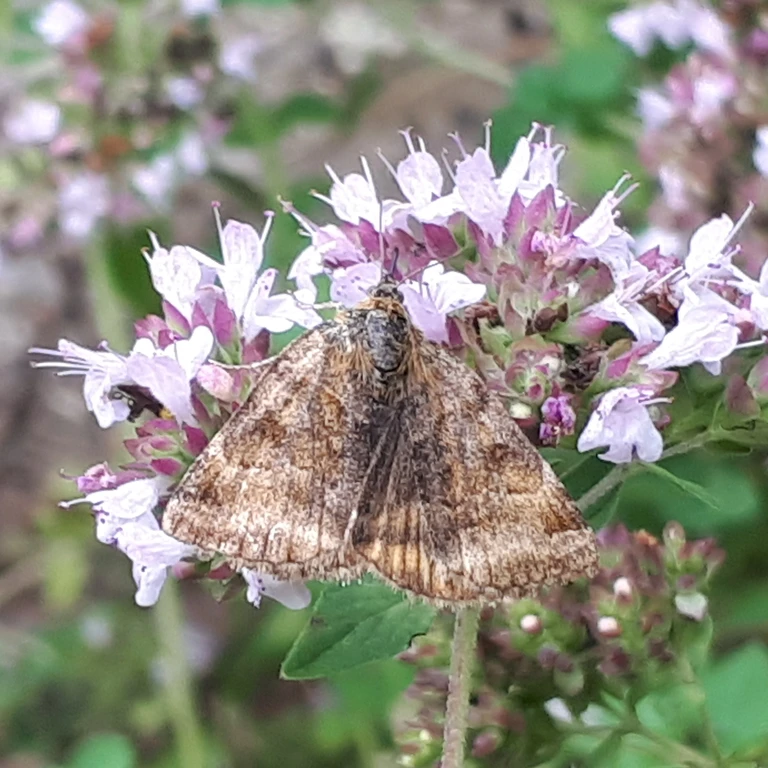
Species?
Euclidia glyphica
